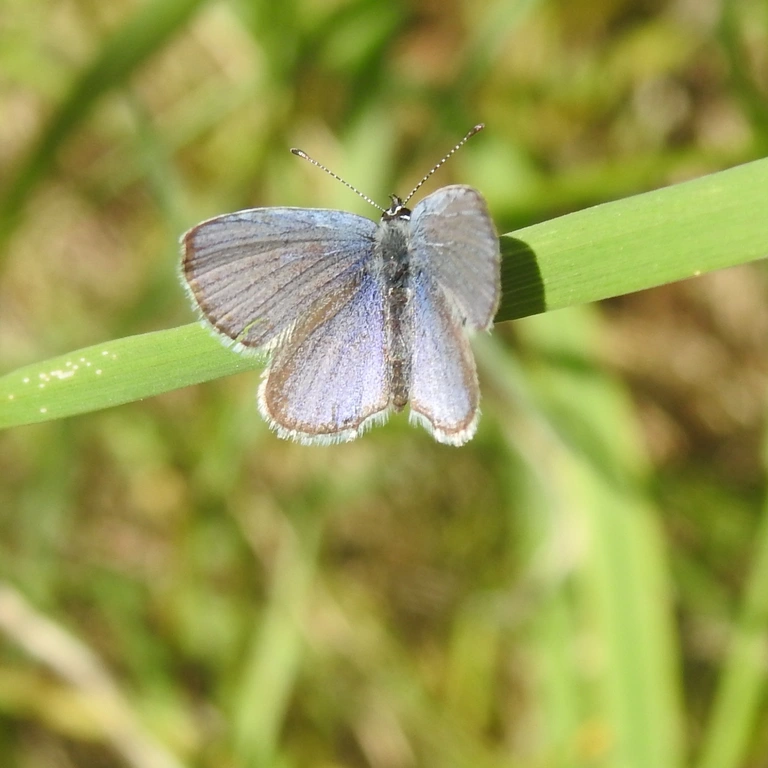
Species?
Cupido decolorata (also Elkalyce decolorata)
